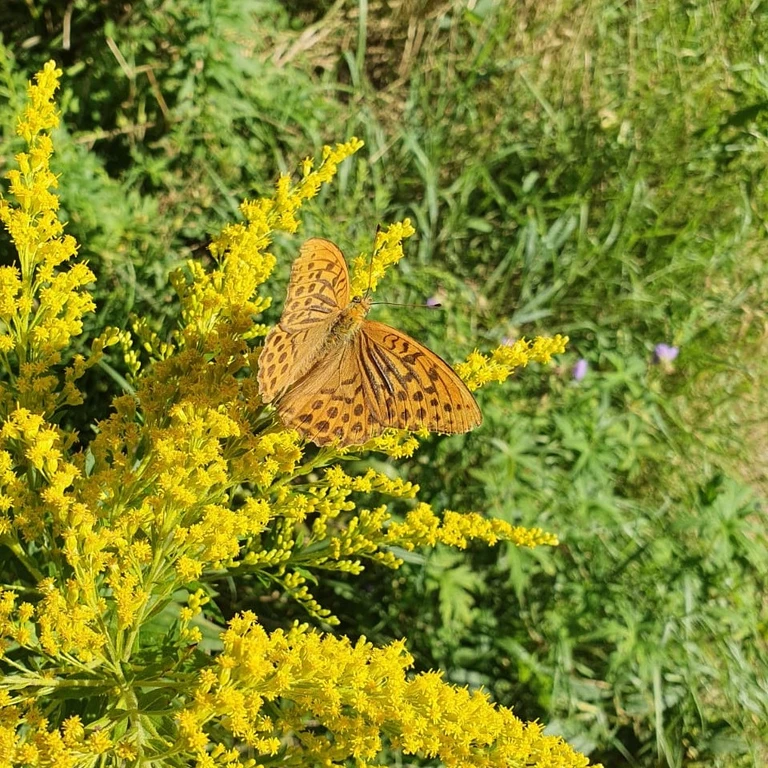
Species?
Argynnis paphia
